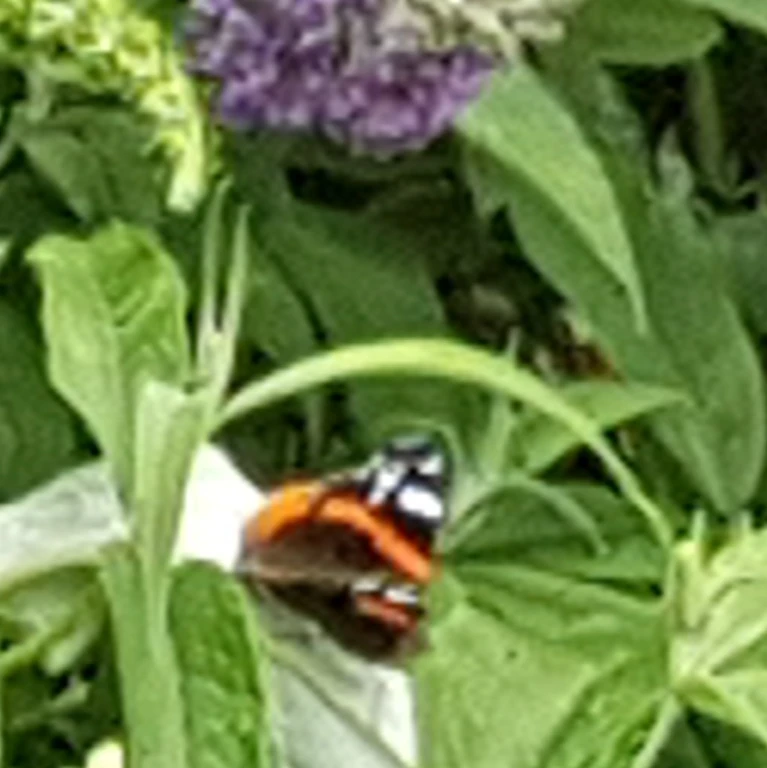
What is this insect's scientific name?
Vanessa atalanta
